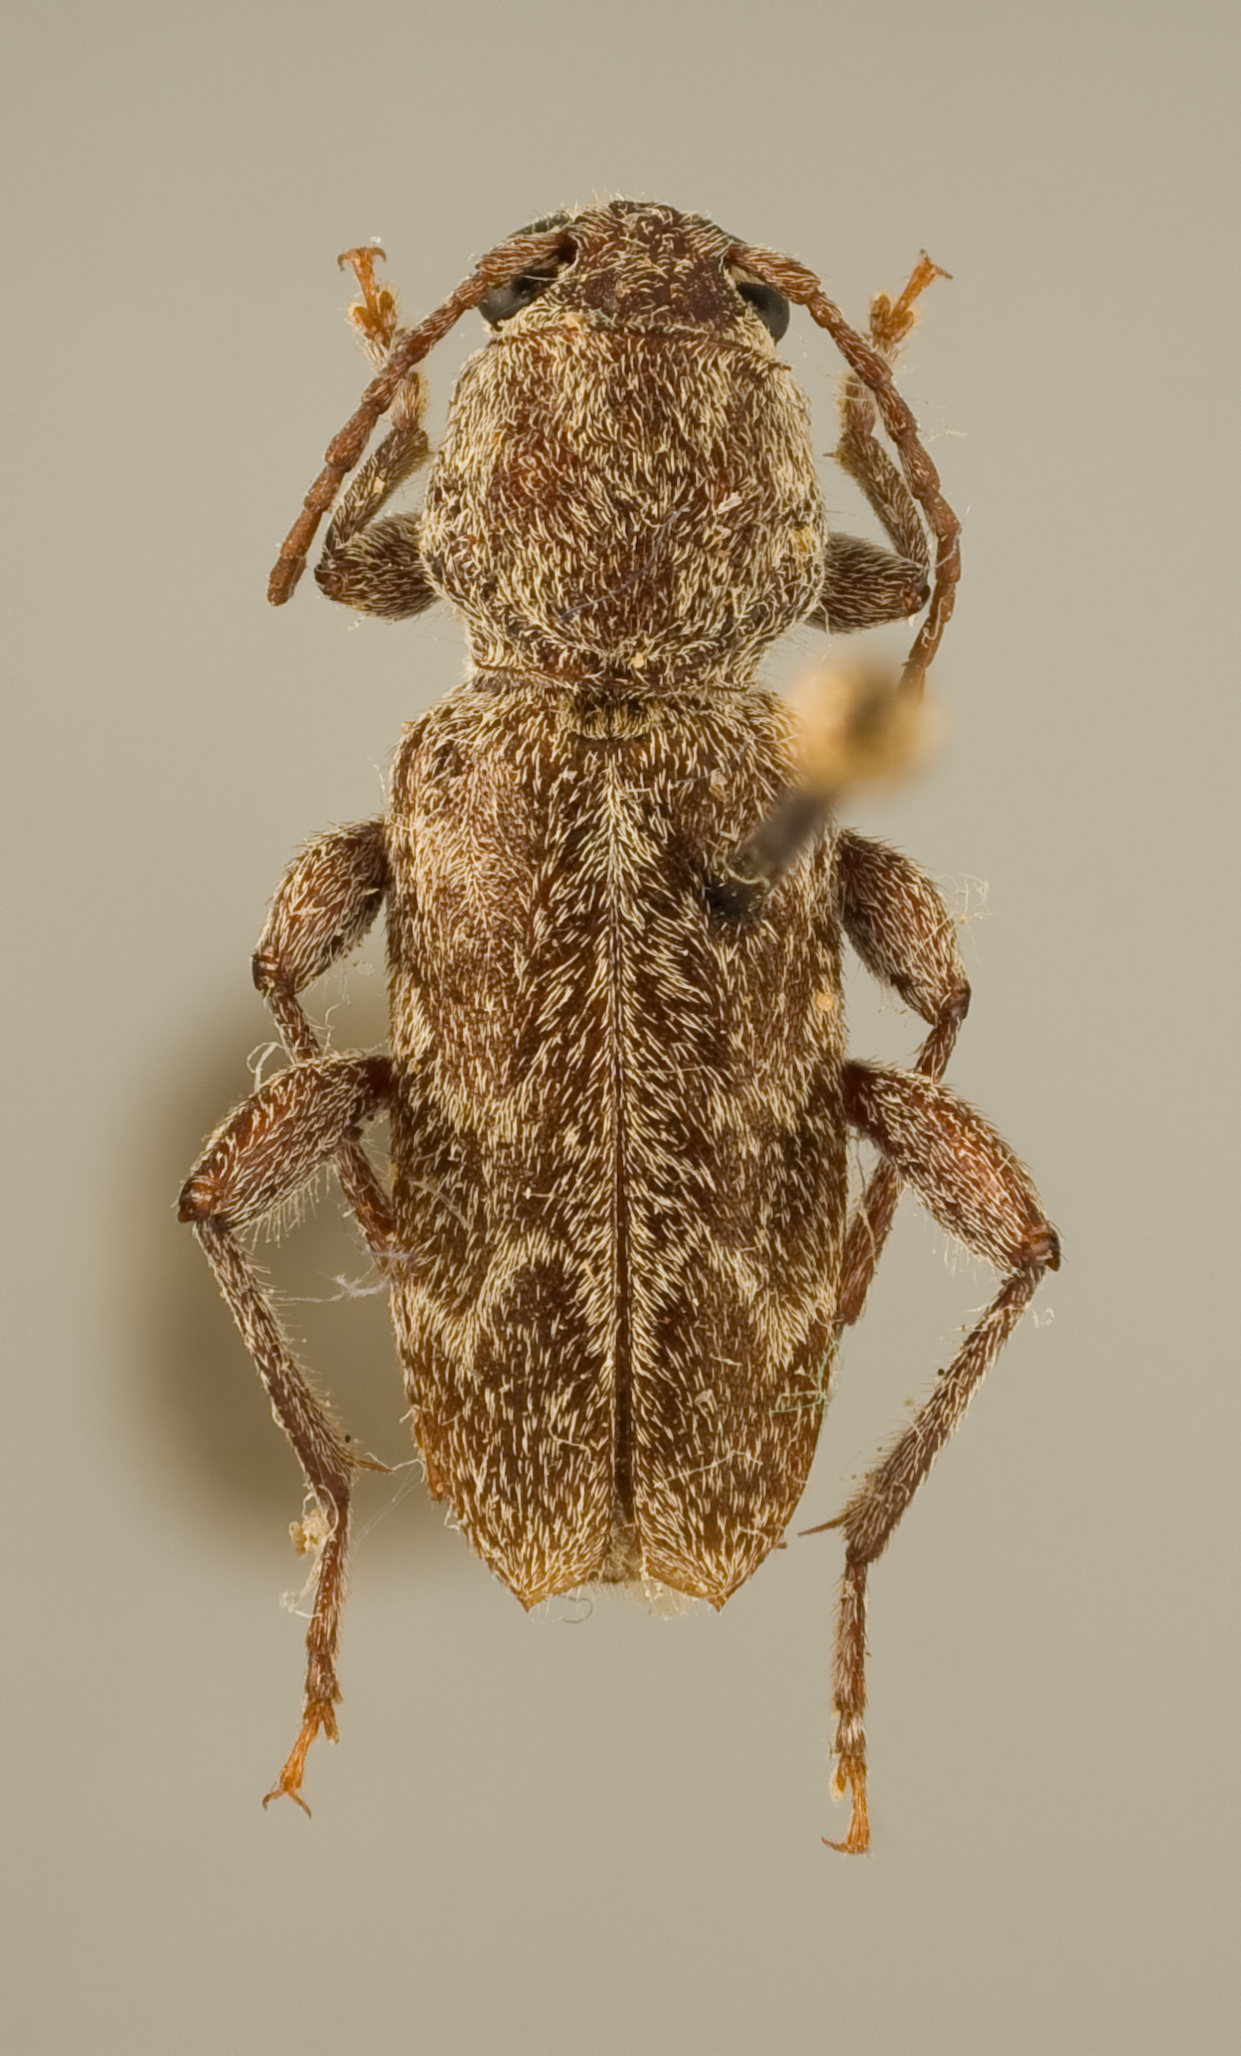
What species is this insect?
Xylotrechus hovorei
